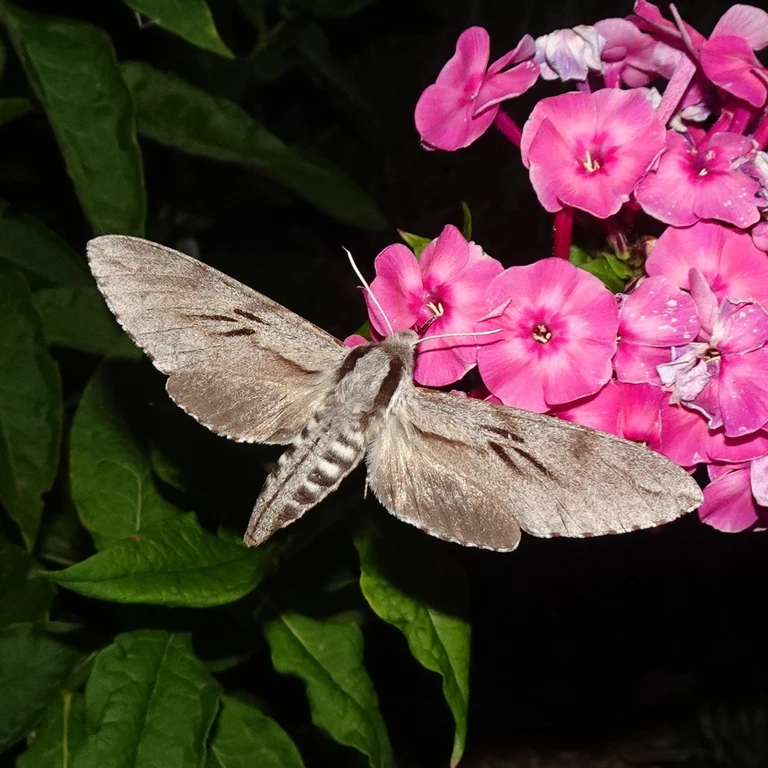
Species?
Sphinx pinastri
